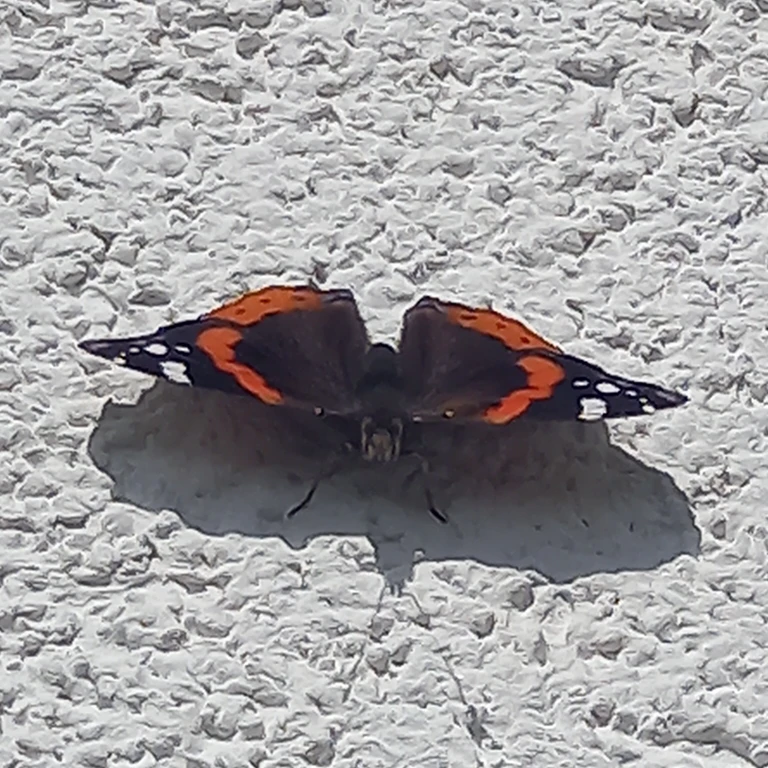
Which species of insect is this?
Vanessa atalanta
